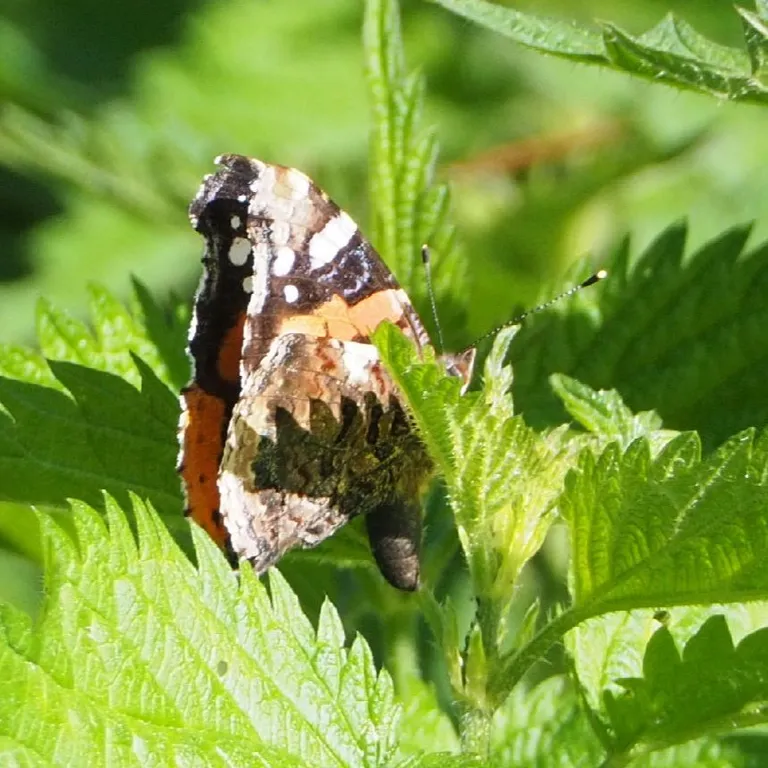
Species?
Vanessa atalanta
